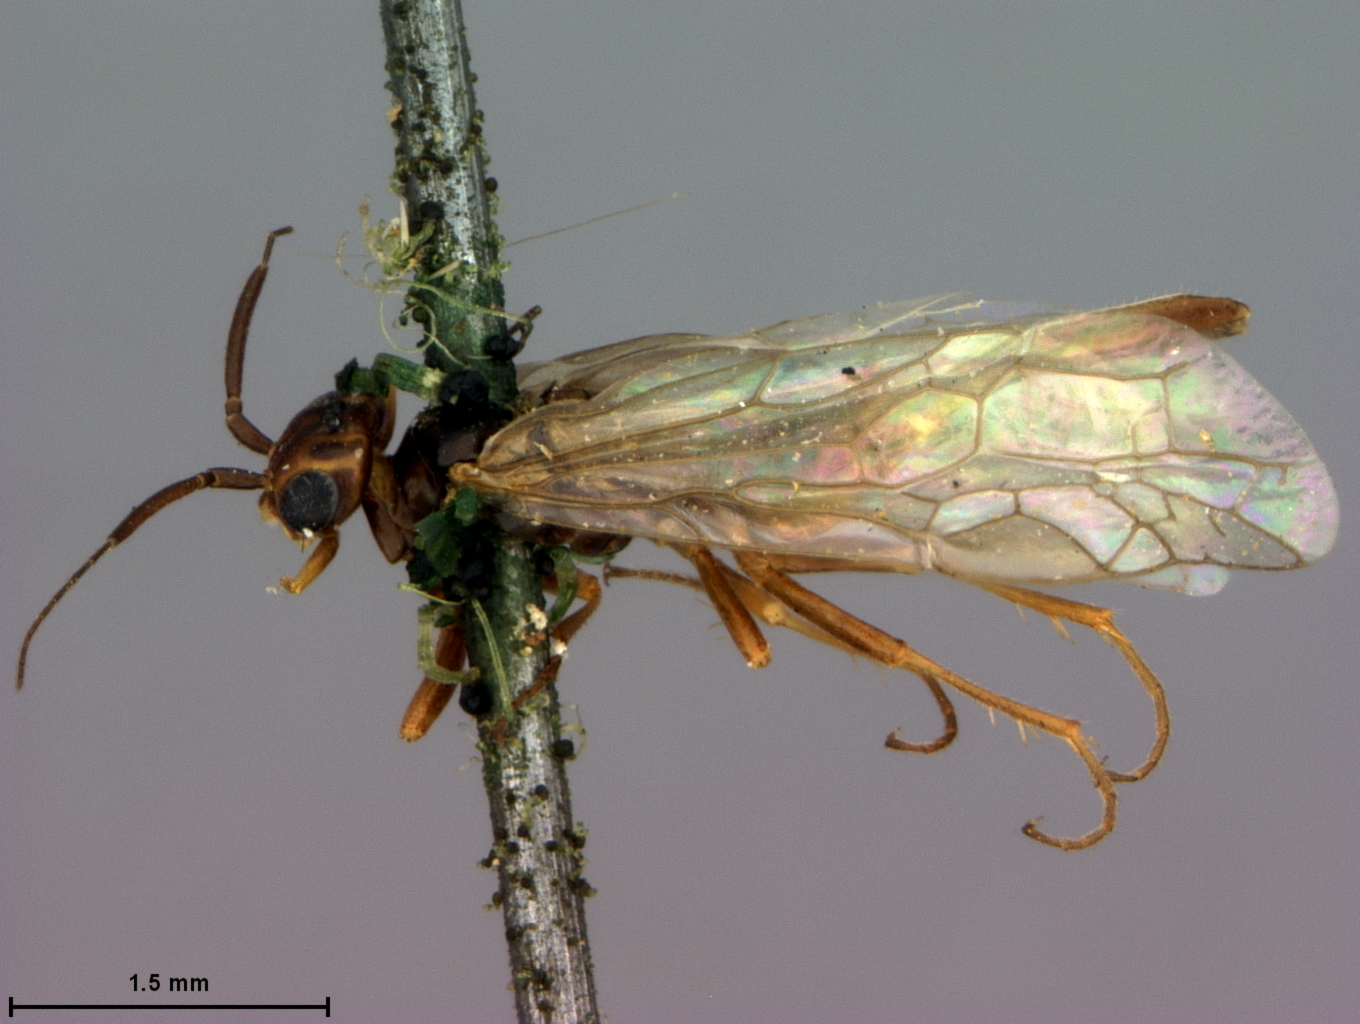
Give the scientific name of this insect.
Xyela errans
